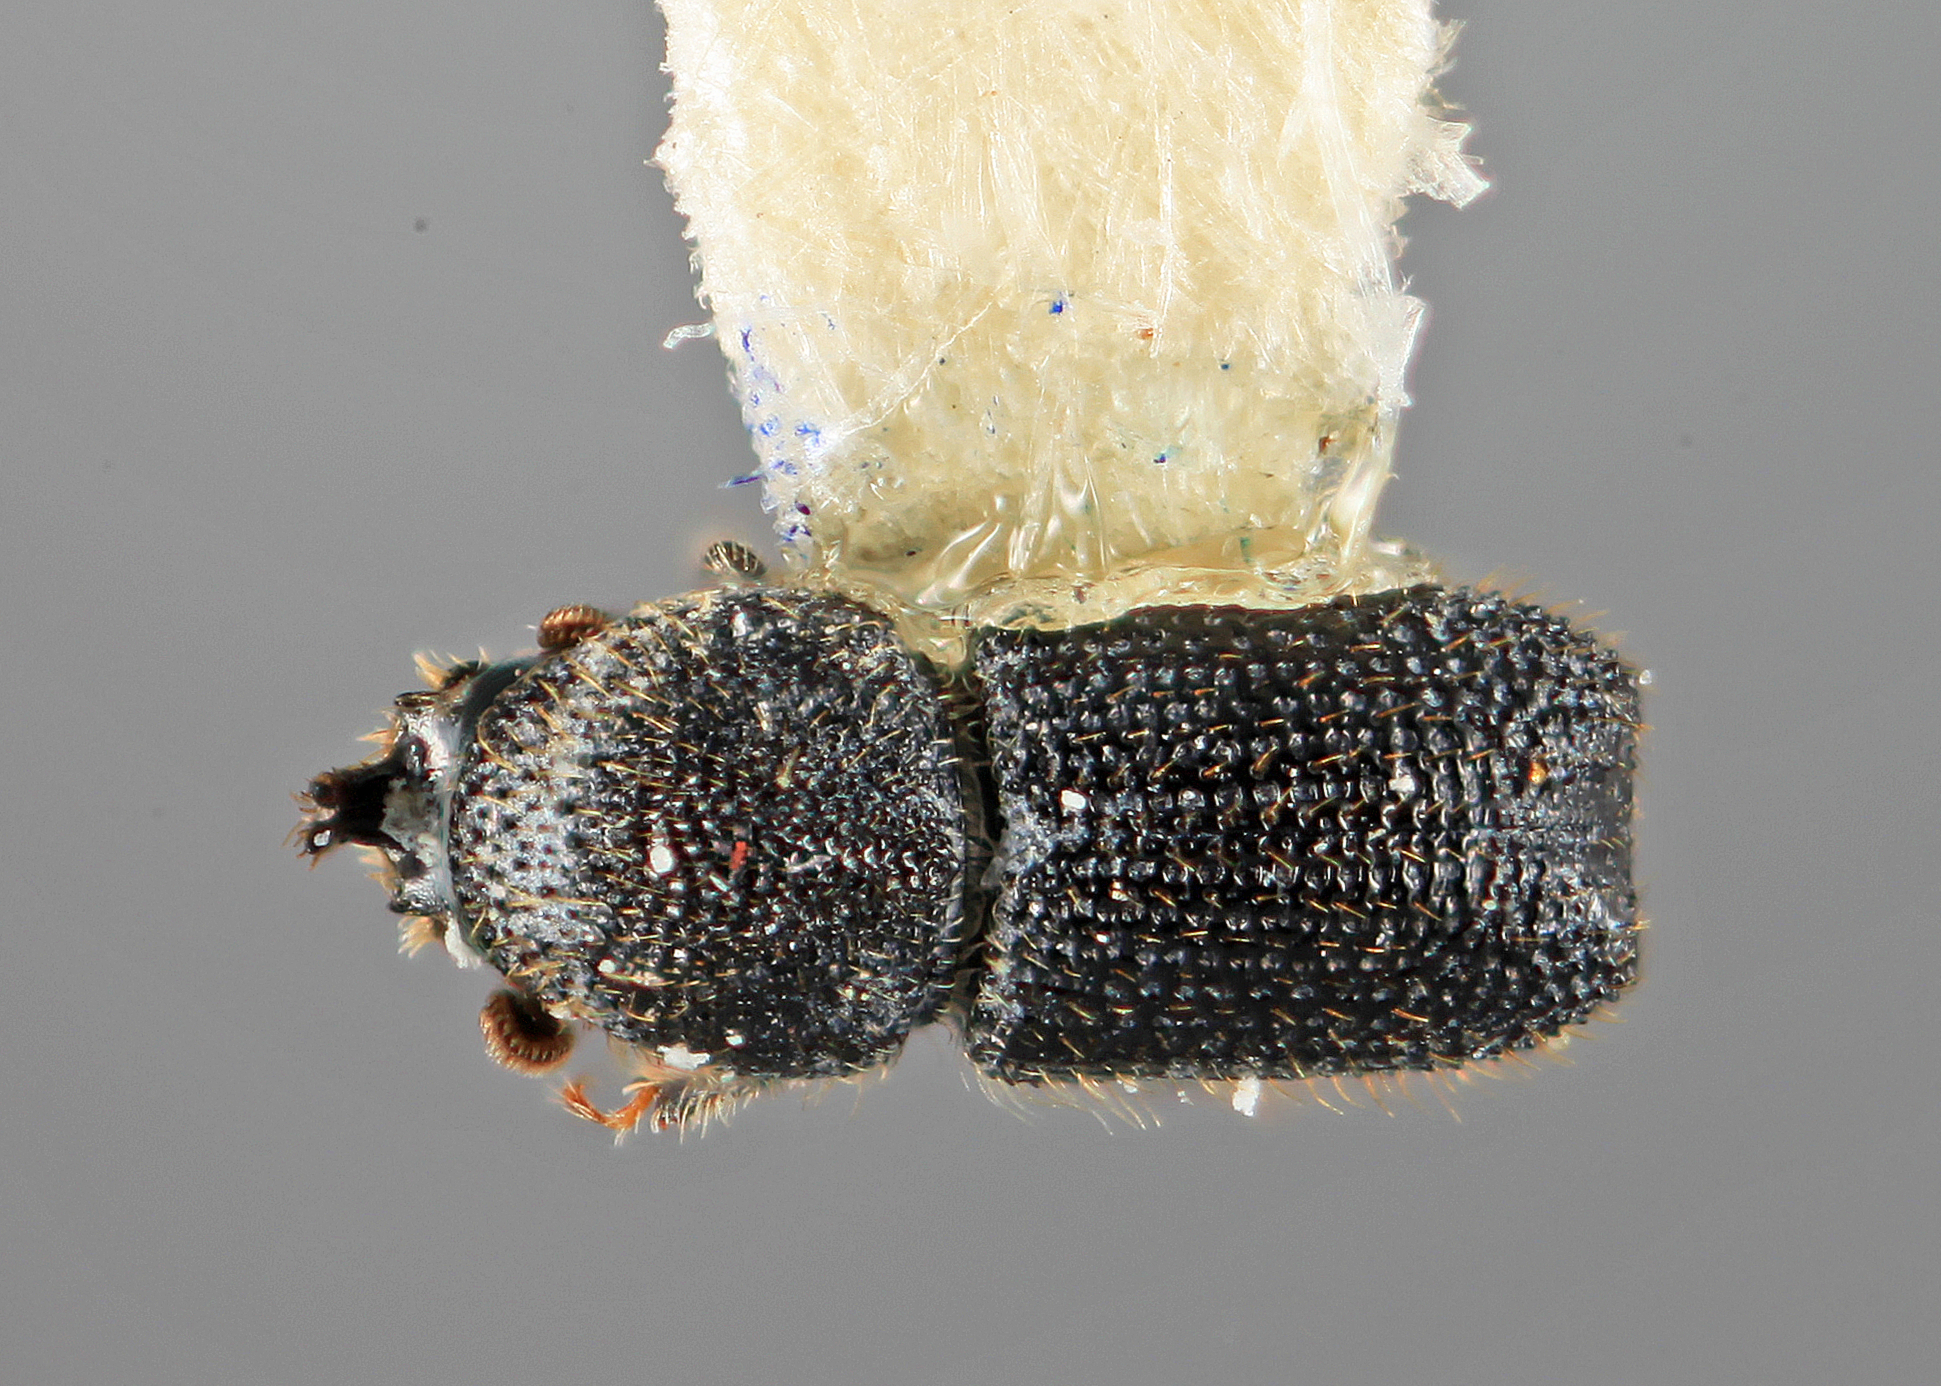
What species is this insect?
Cactopinus atkinsoni
